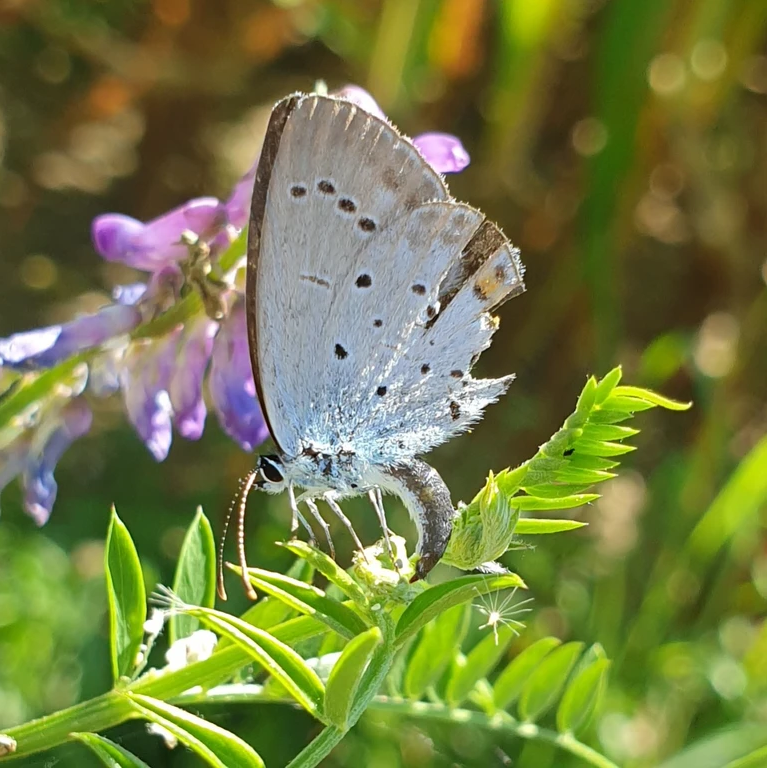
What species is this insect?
Cupido argiades (also Elkalyce argiades)
